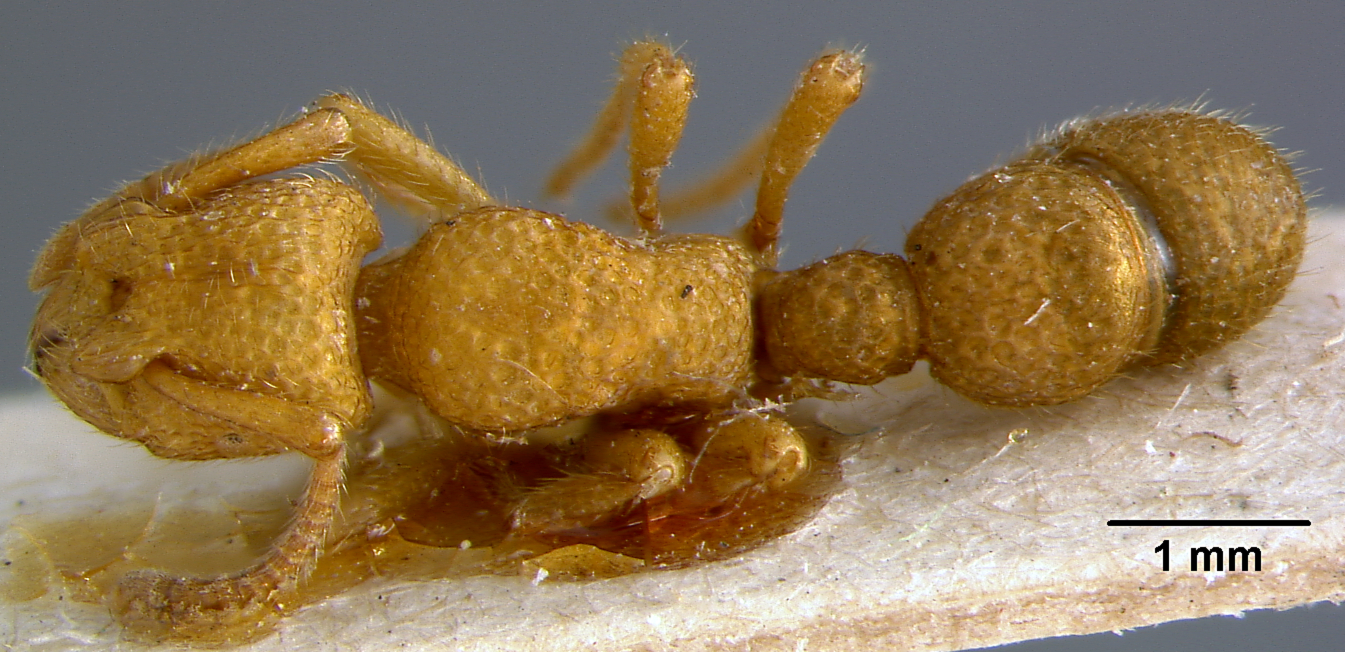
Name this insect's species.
Alfaria simulans
